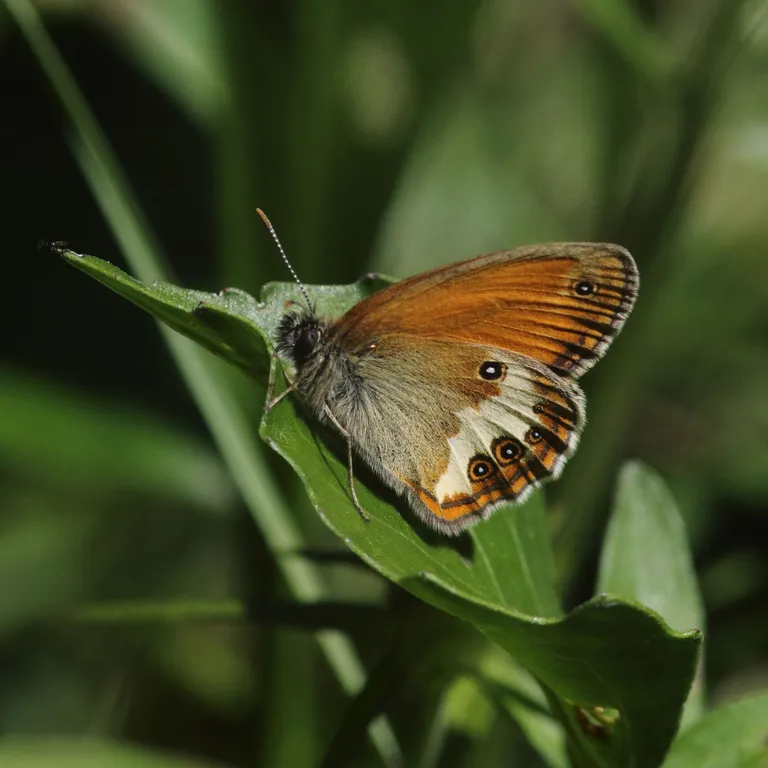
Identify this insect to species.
Coenonympha arcania
